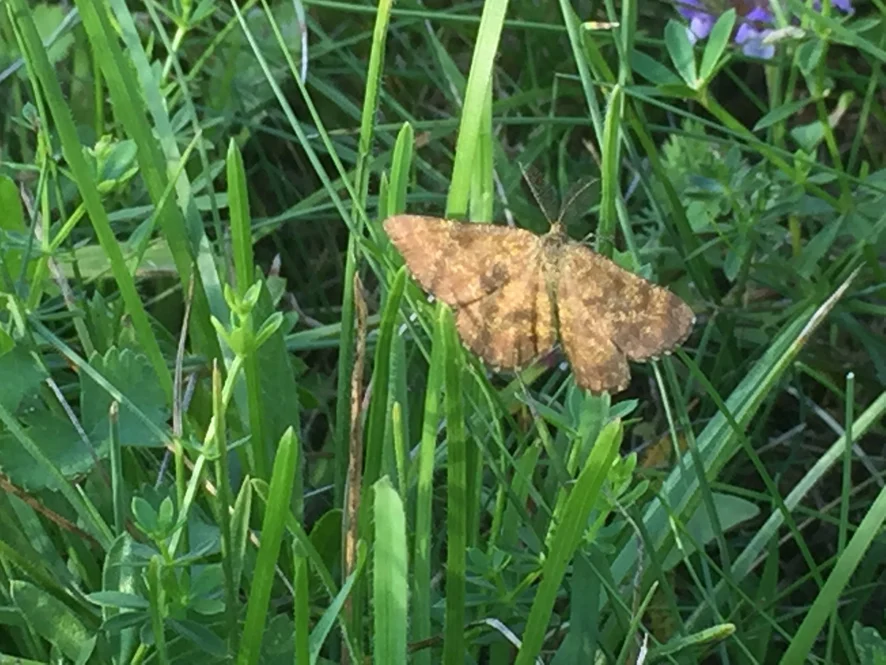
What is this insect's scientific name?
Ematurga atomaria
